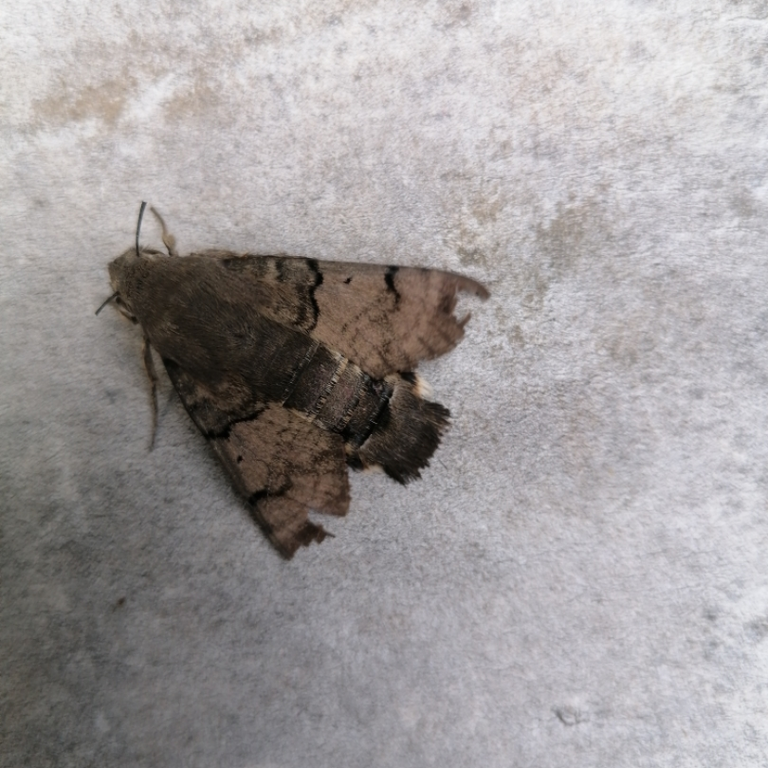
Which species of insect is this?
Macroglossum stellatarum
